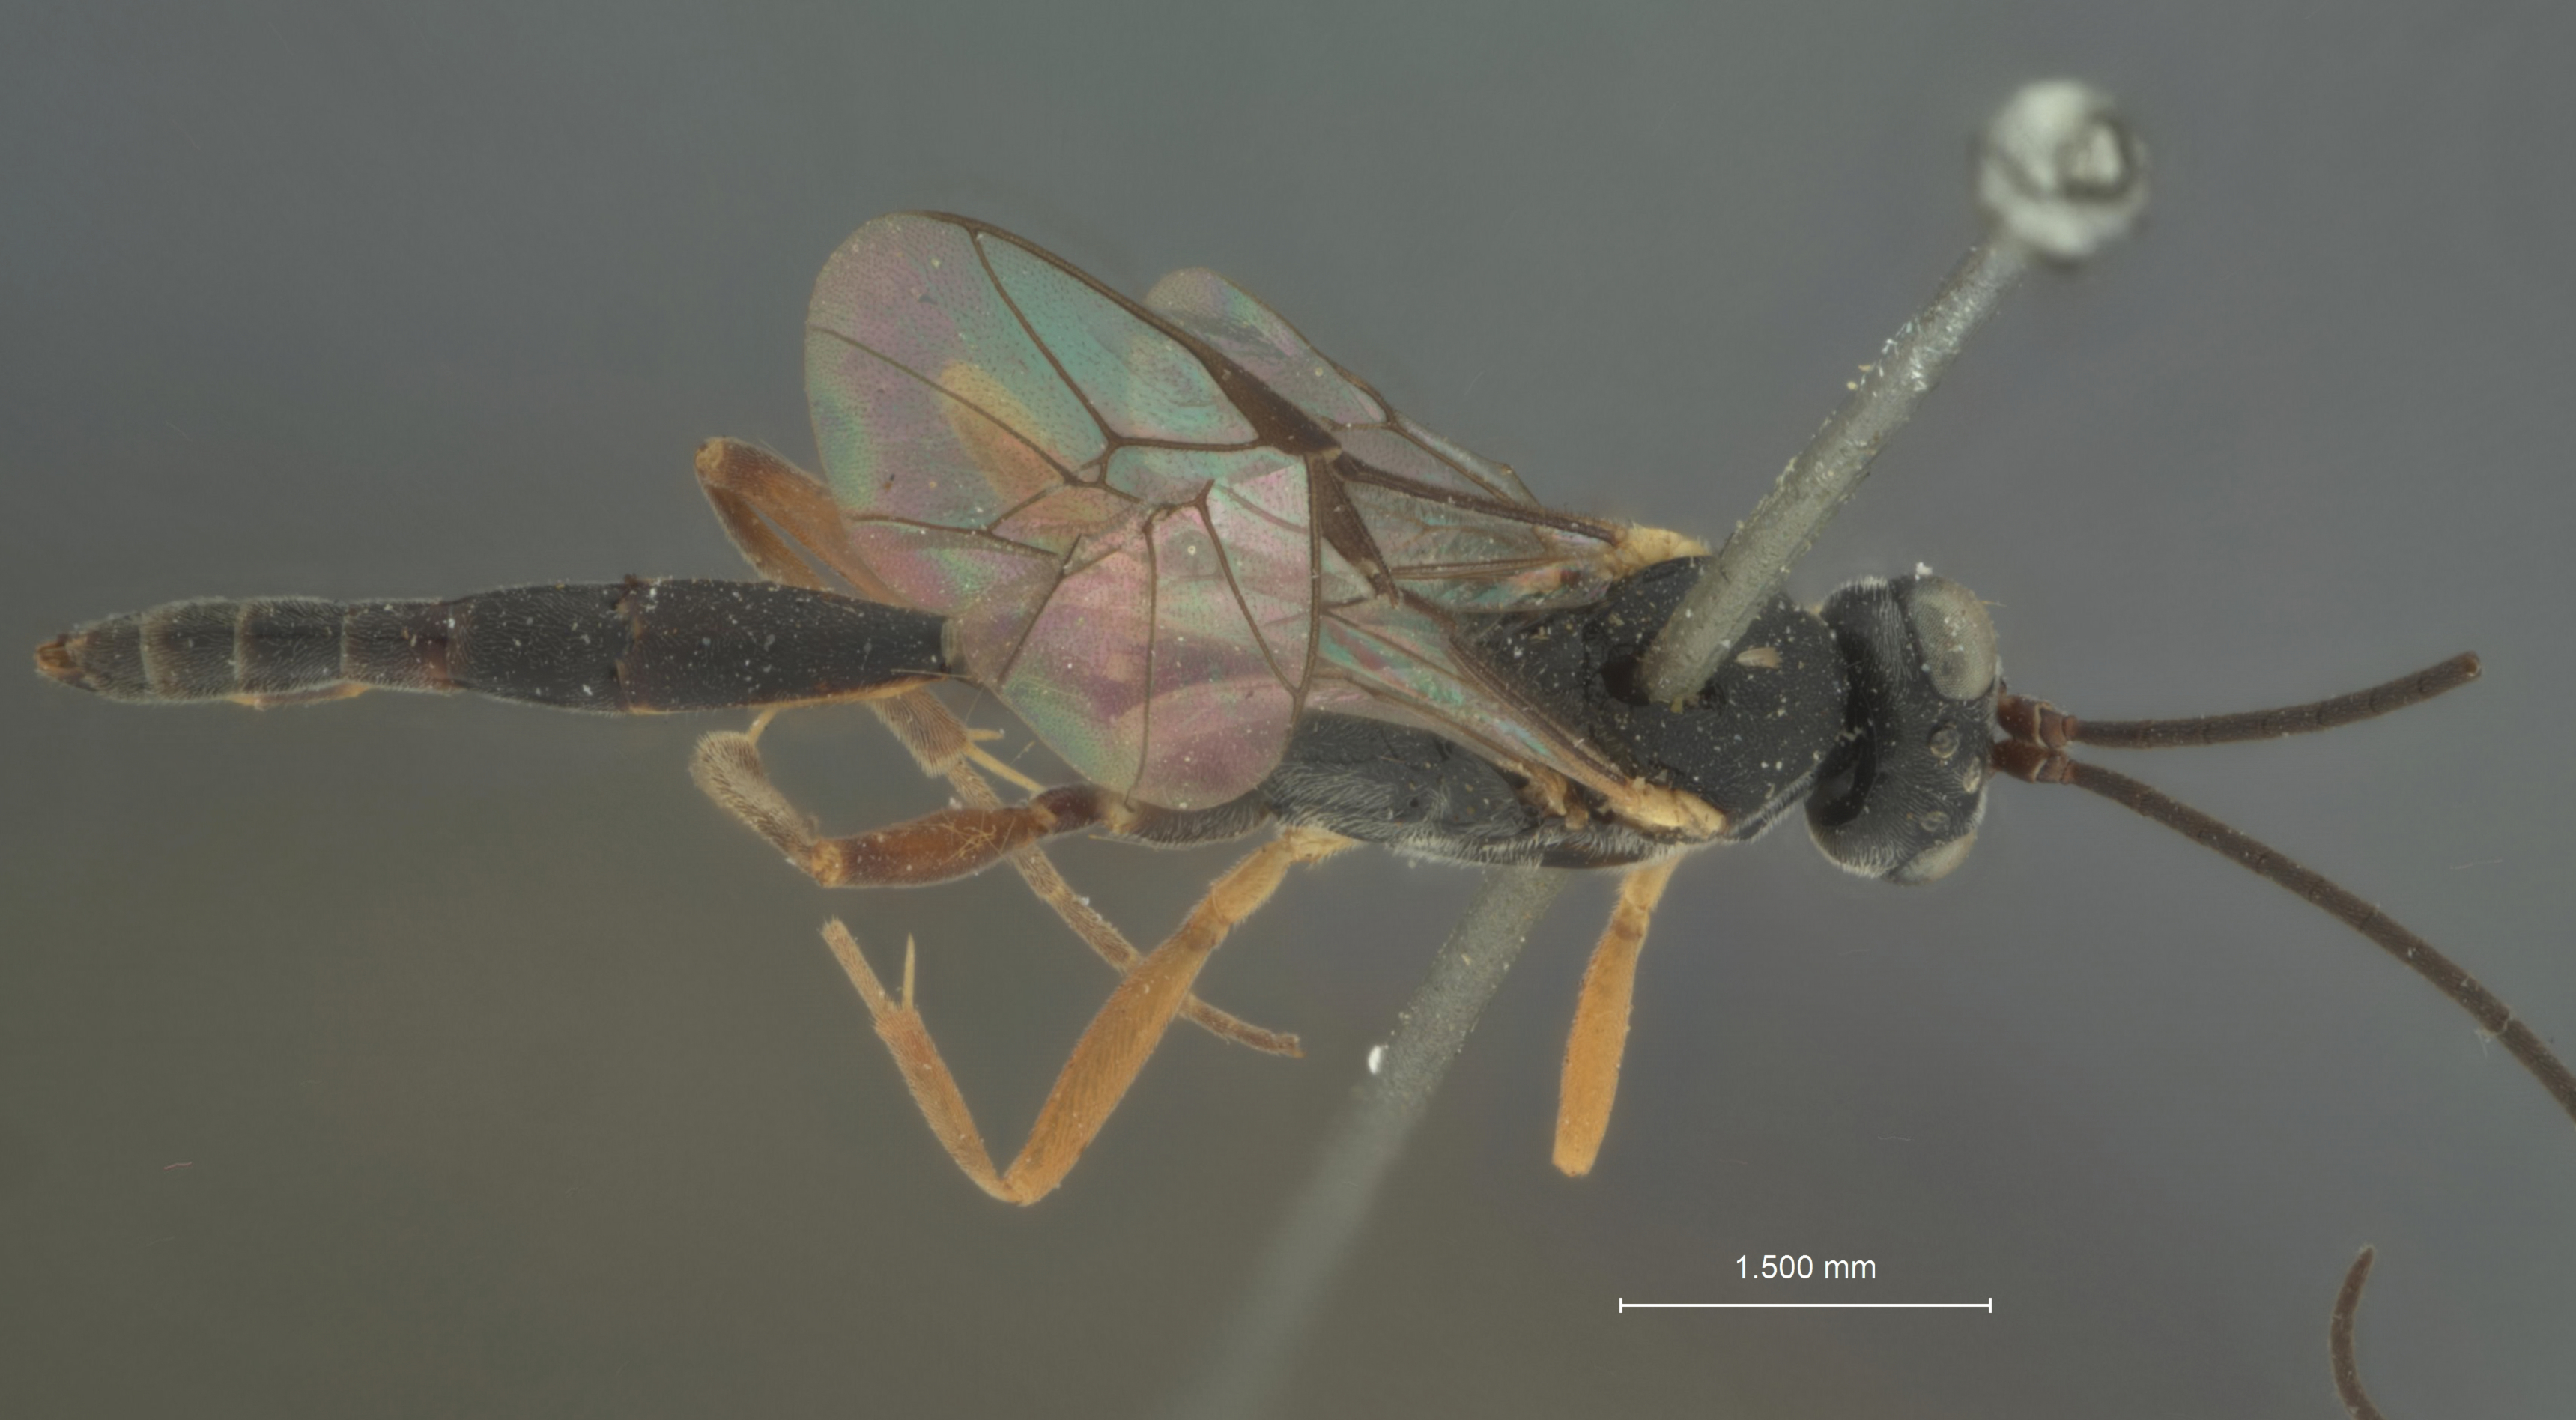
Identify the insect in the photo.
Limneria erythropus
